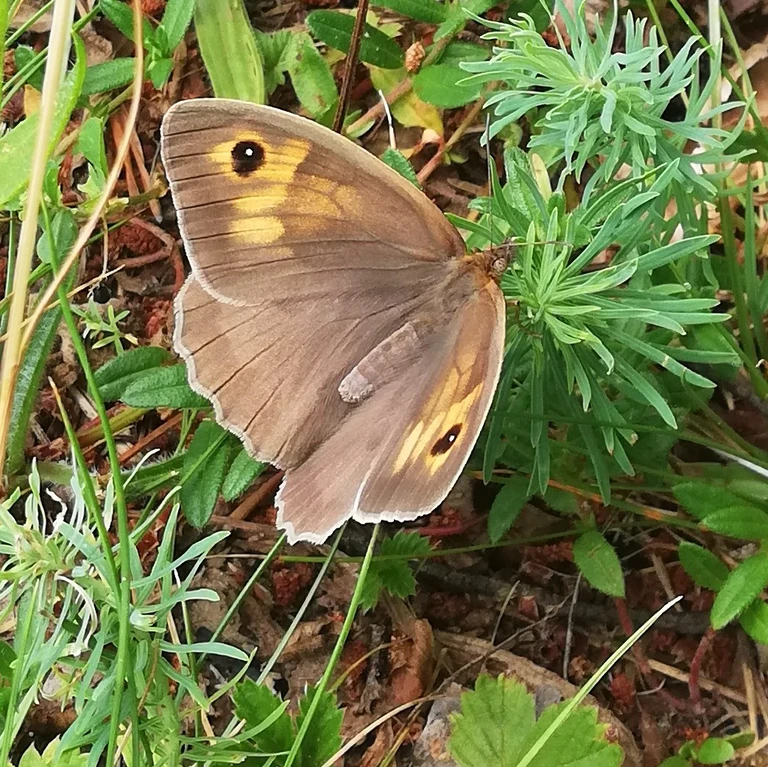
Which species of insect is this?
Maniola jurtina
